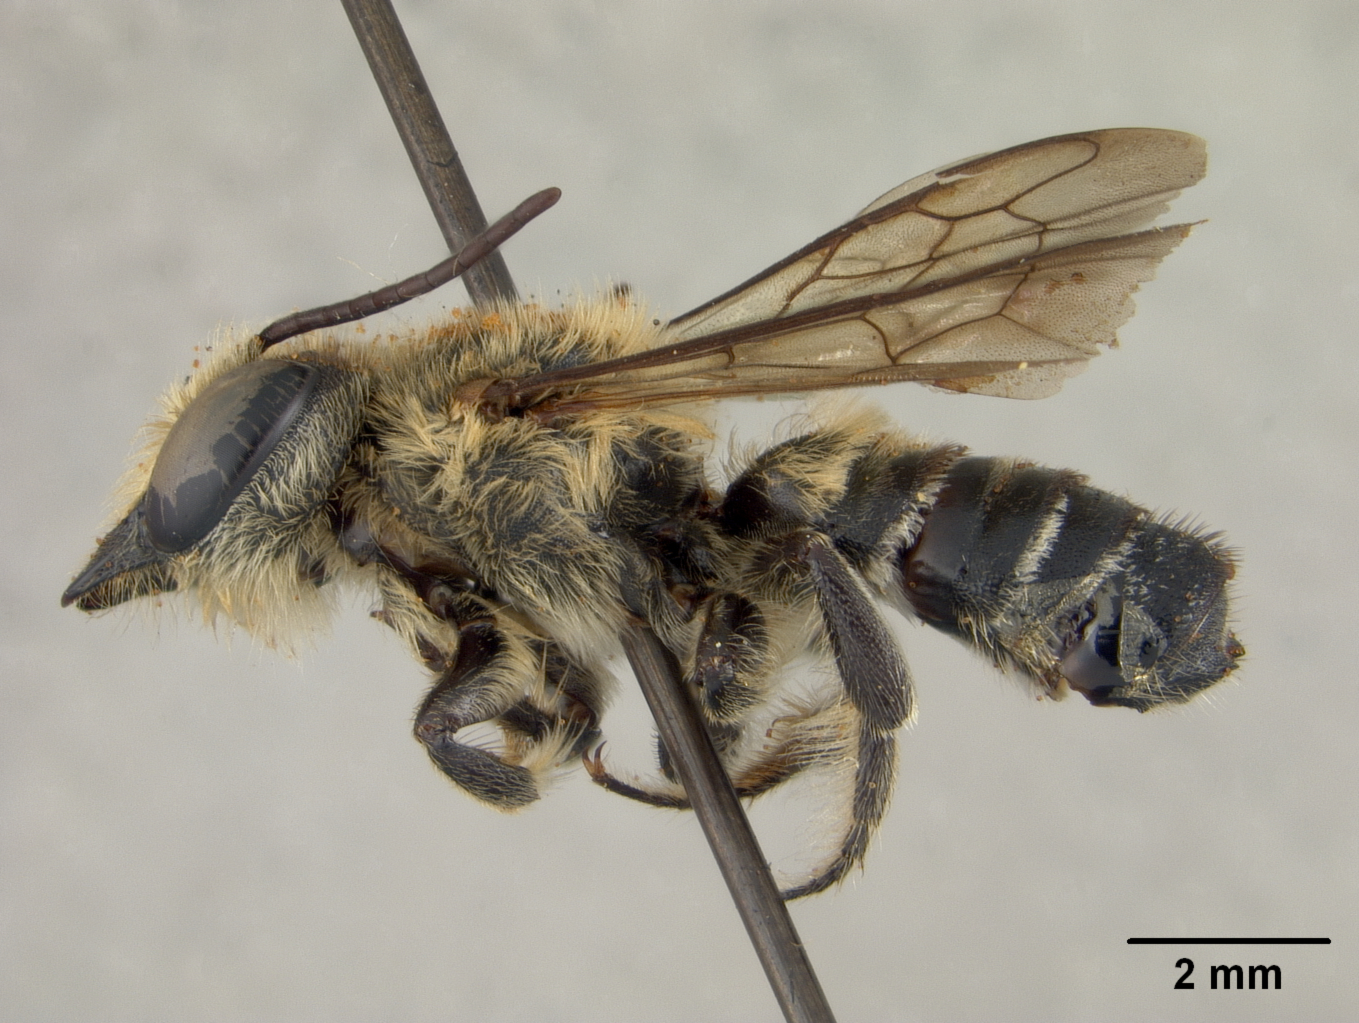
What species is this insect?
Megachile mcgregori
